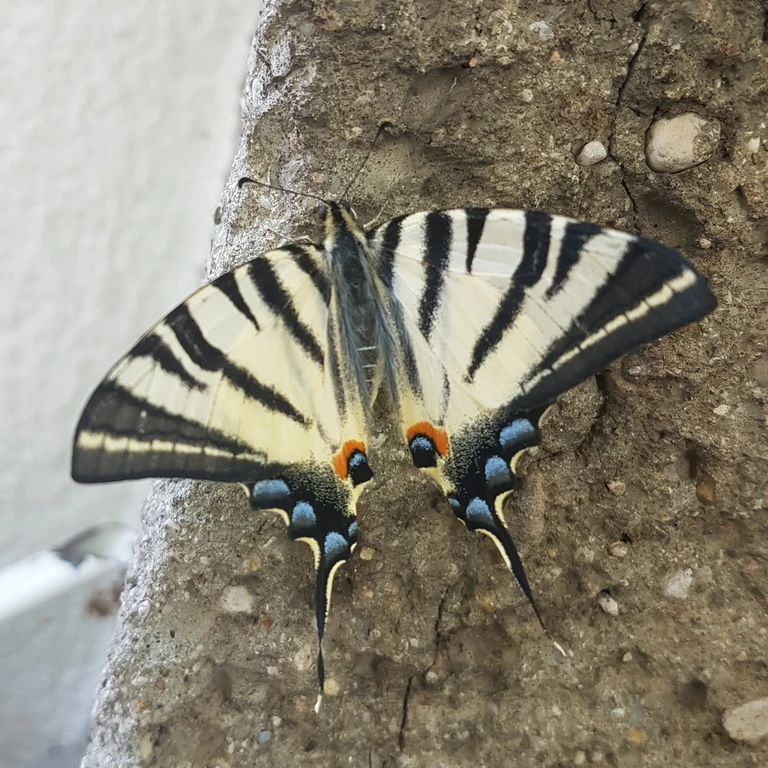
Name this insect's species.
Iphiclides podalirius
